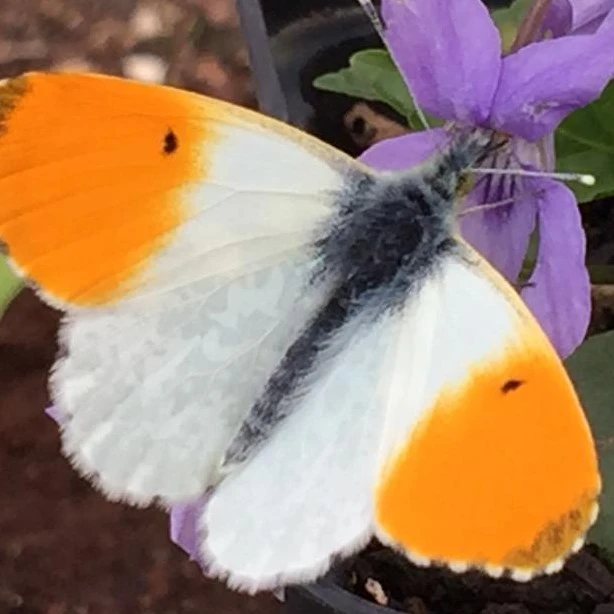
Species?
Anthocharis cardamines
